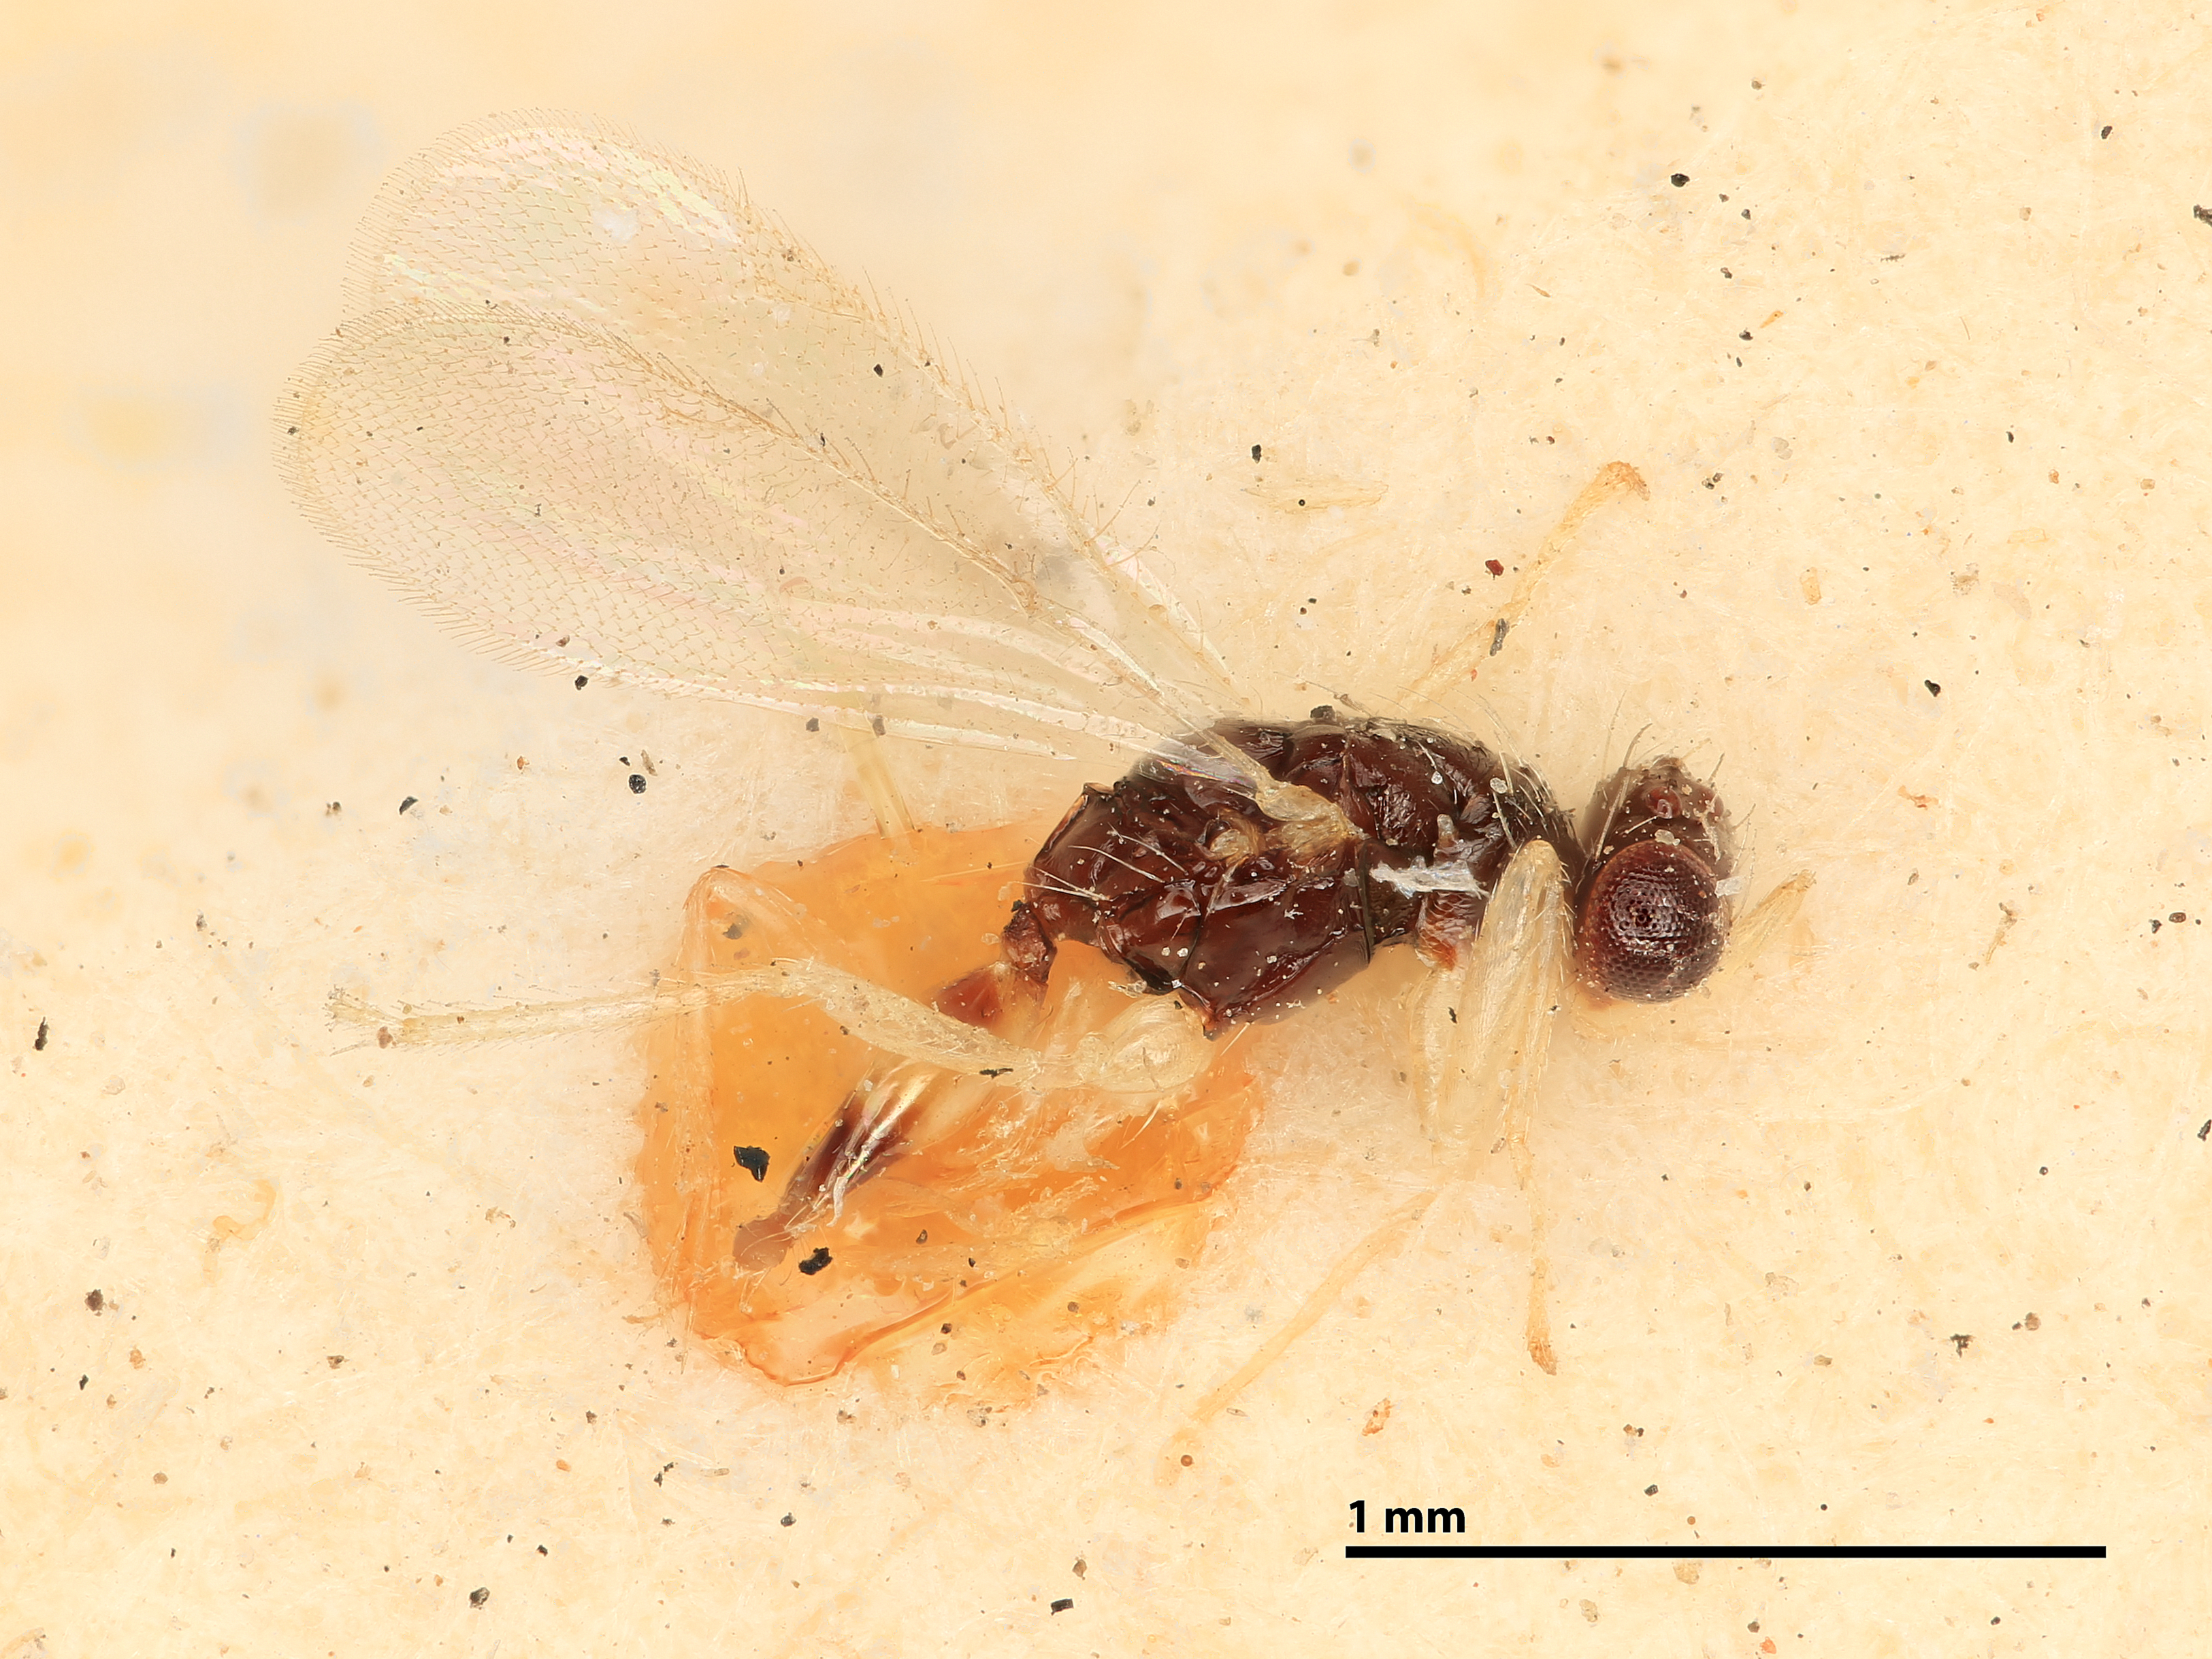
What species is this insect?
Euplectrus leucotrophis
